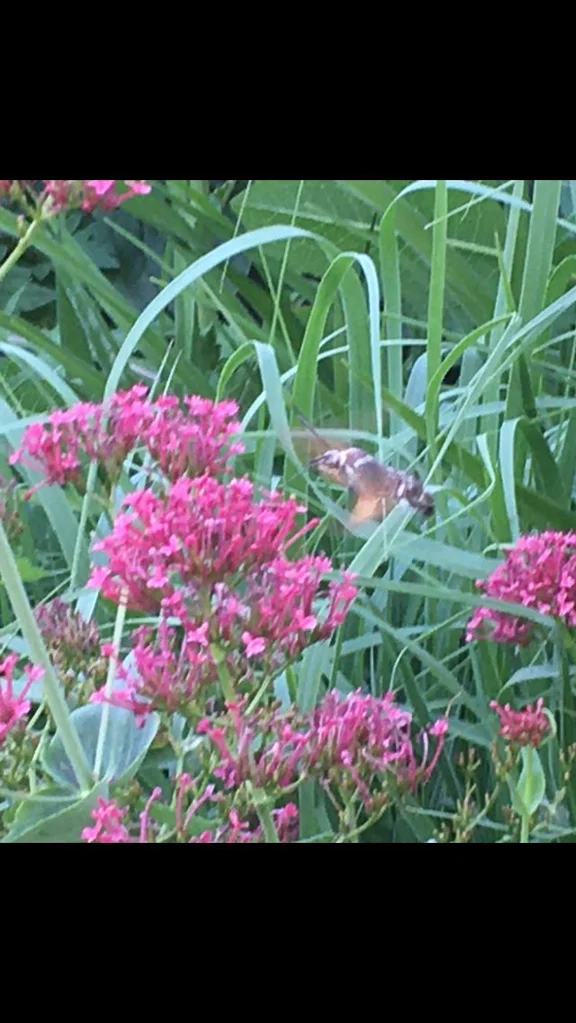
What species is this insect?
Macroglossum stellatarum
